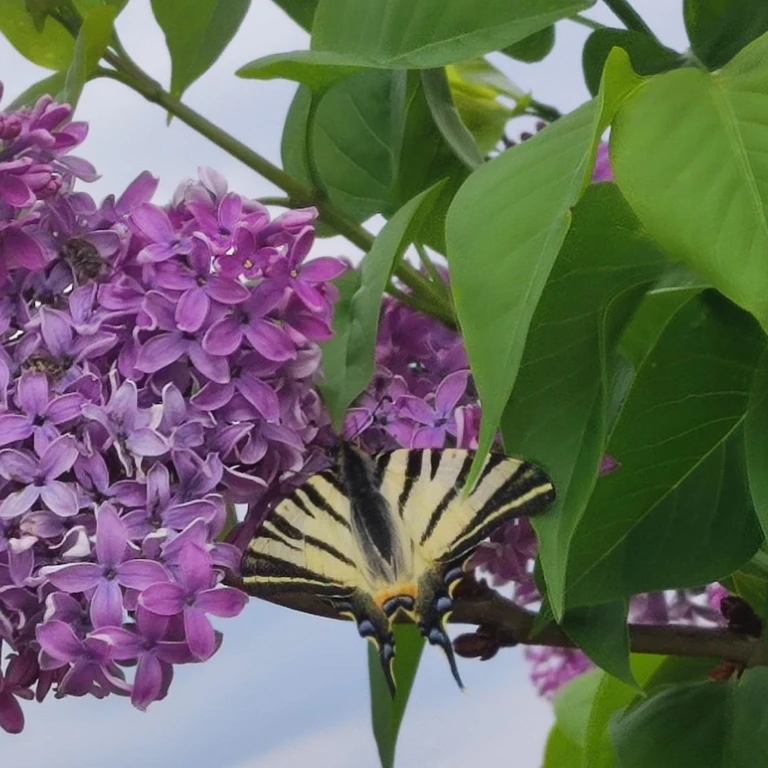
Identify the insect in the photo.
Iphiclides podalirius
